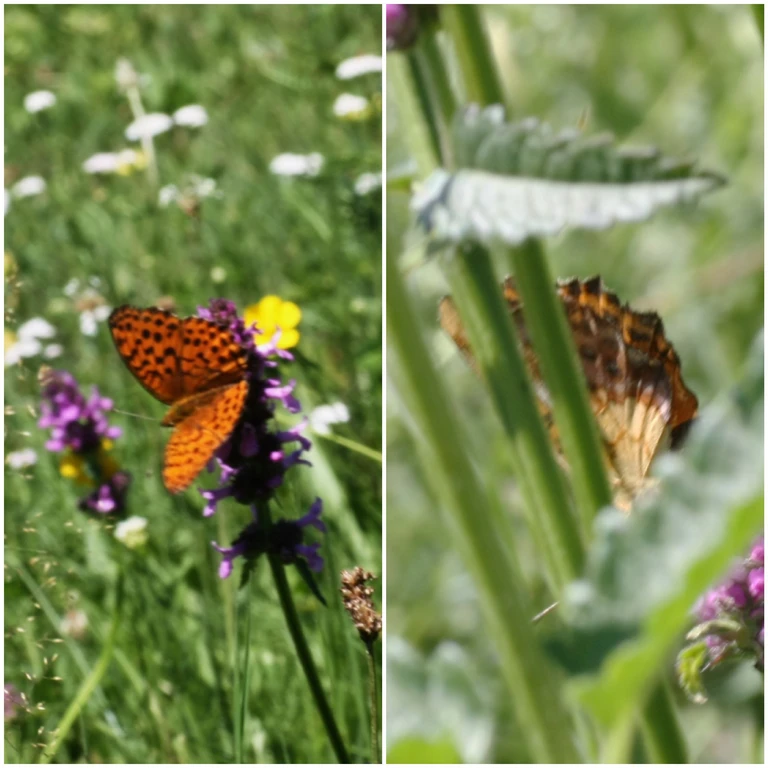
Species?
Brenthis daphne
